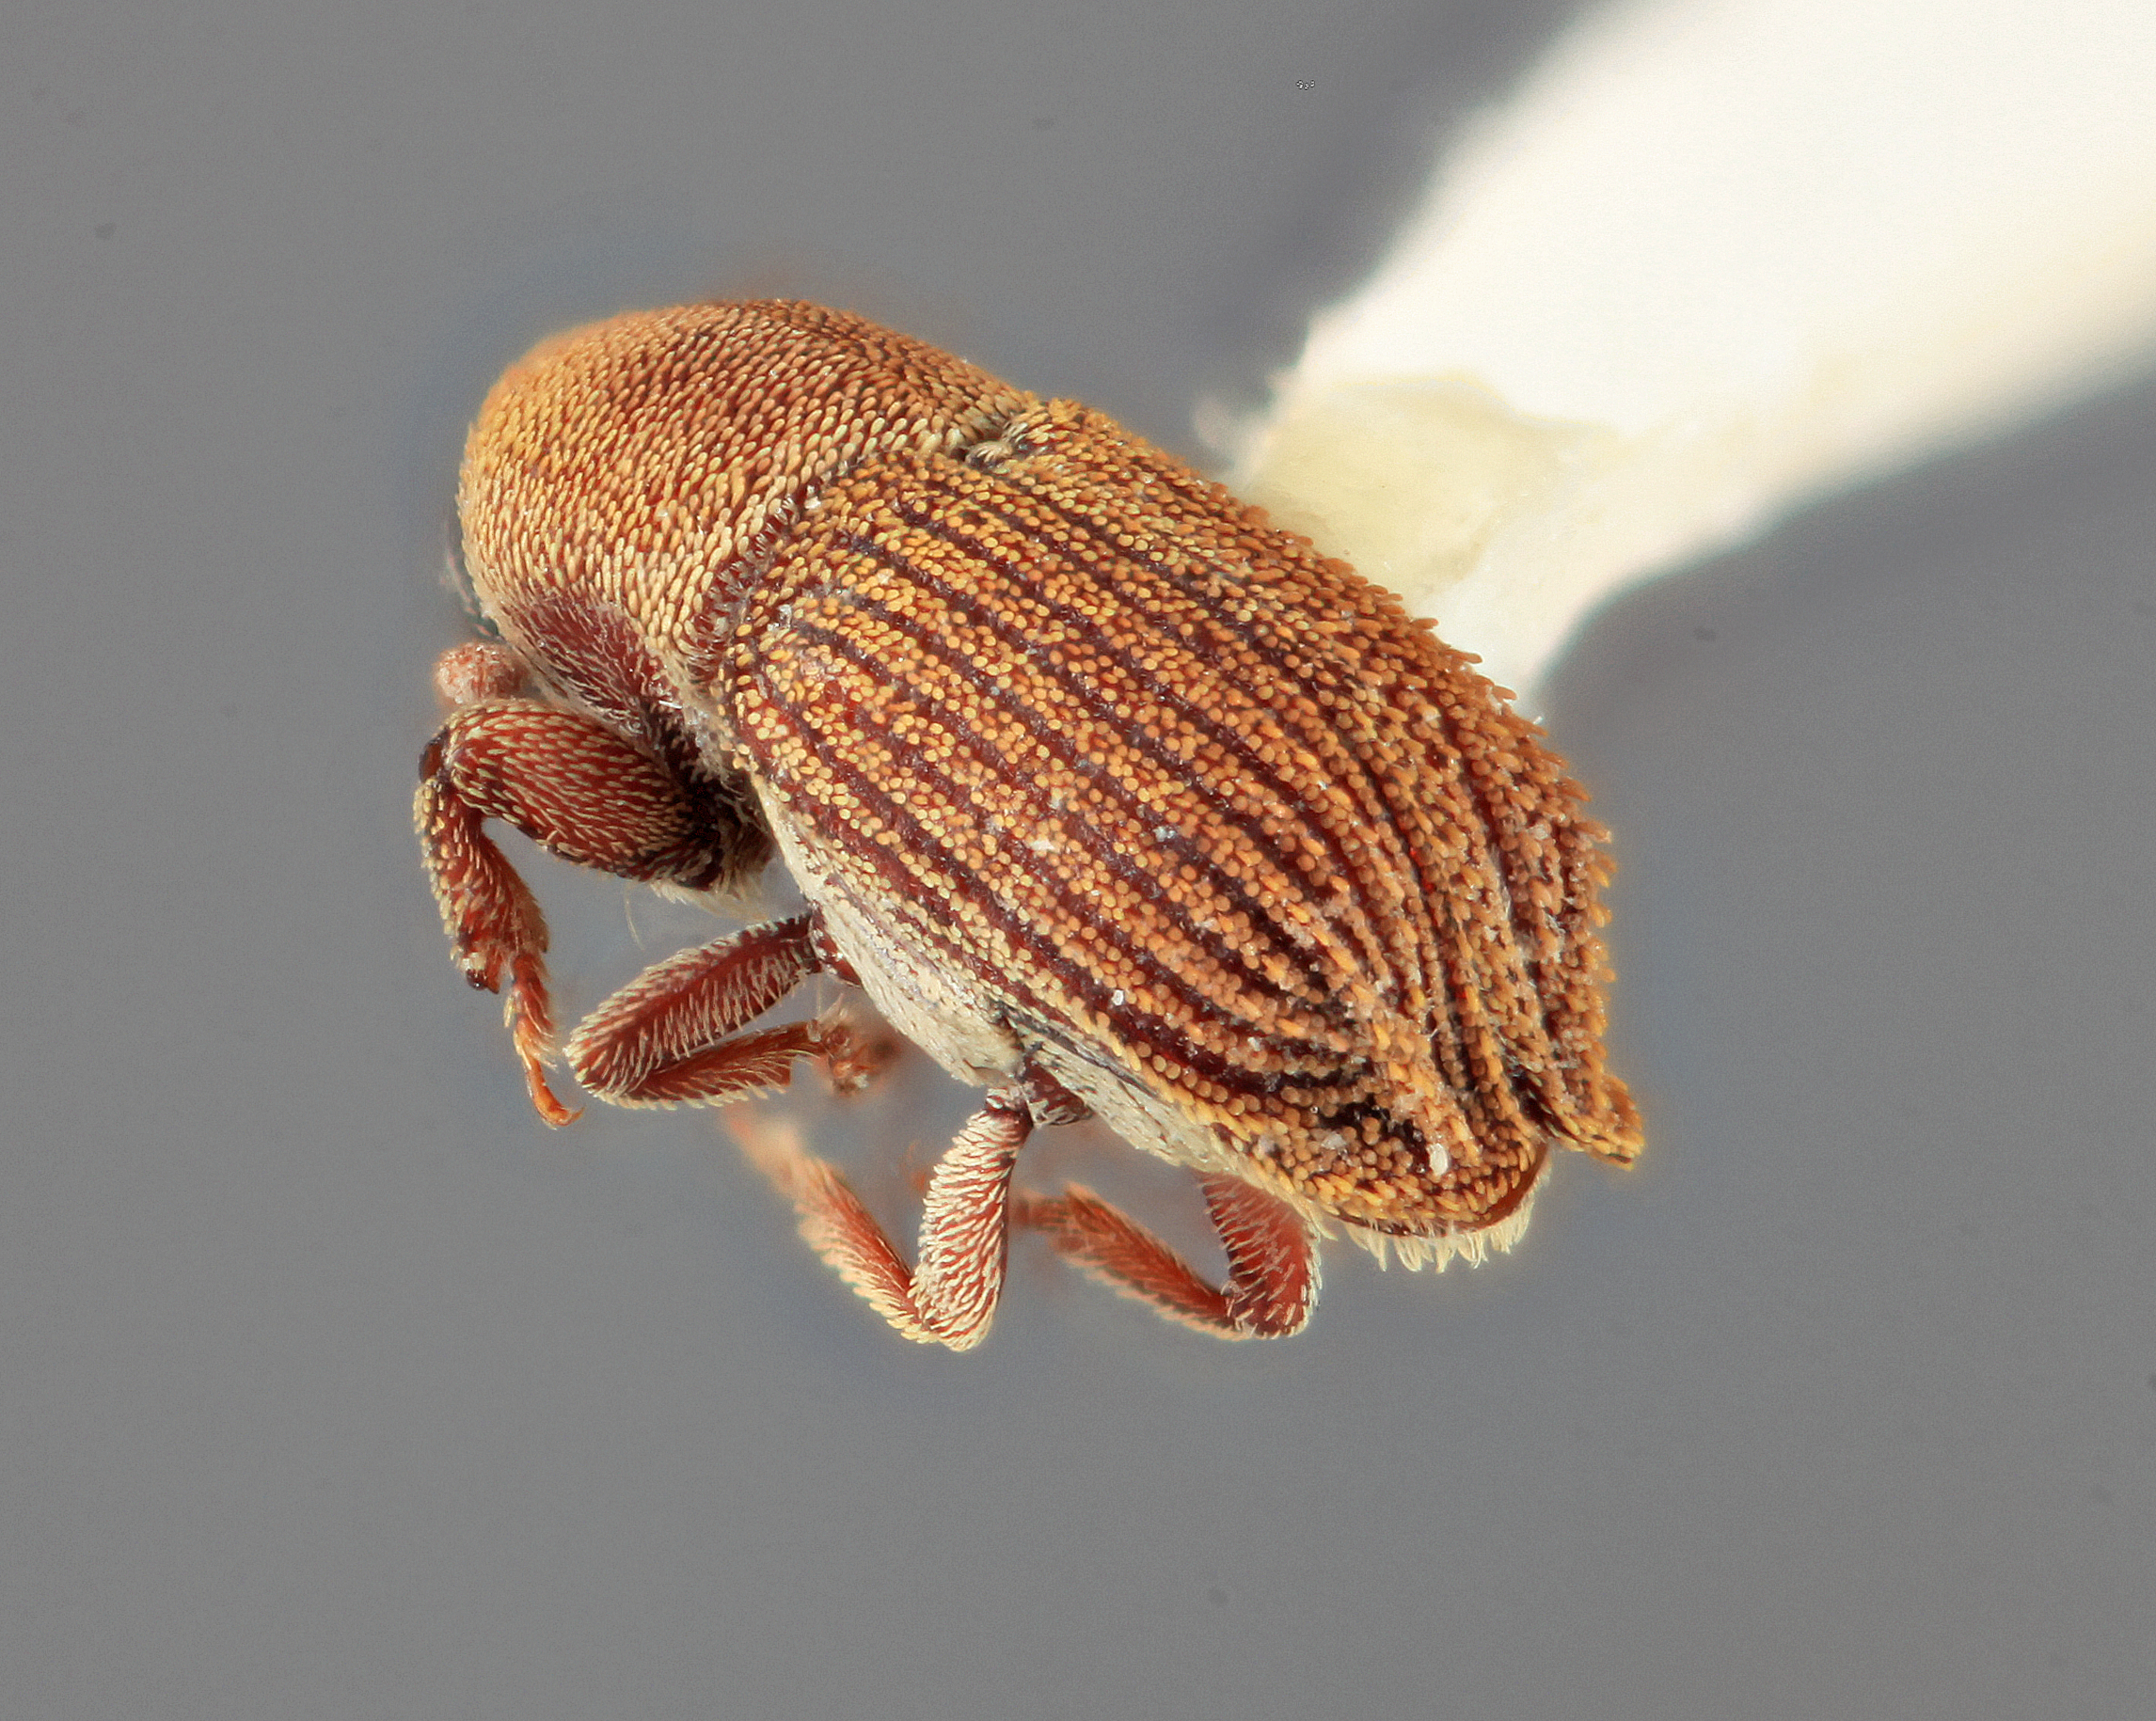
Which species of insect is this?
Cnesinus squamosus
